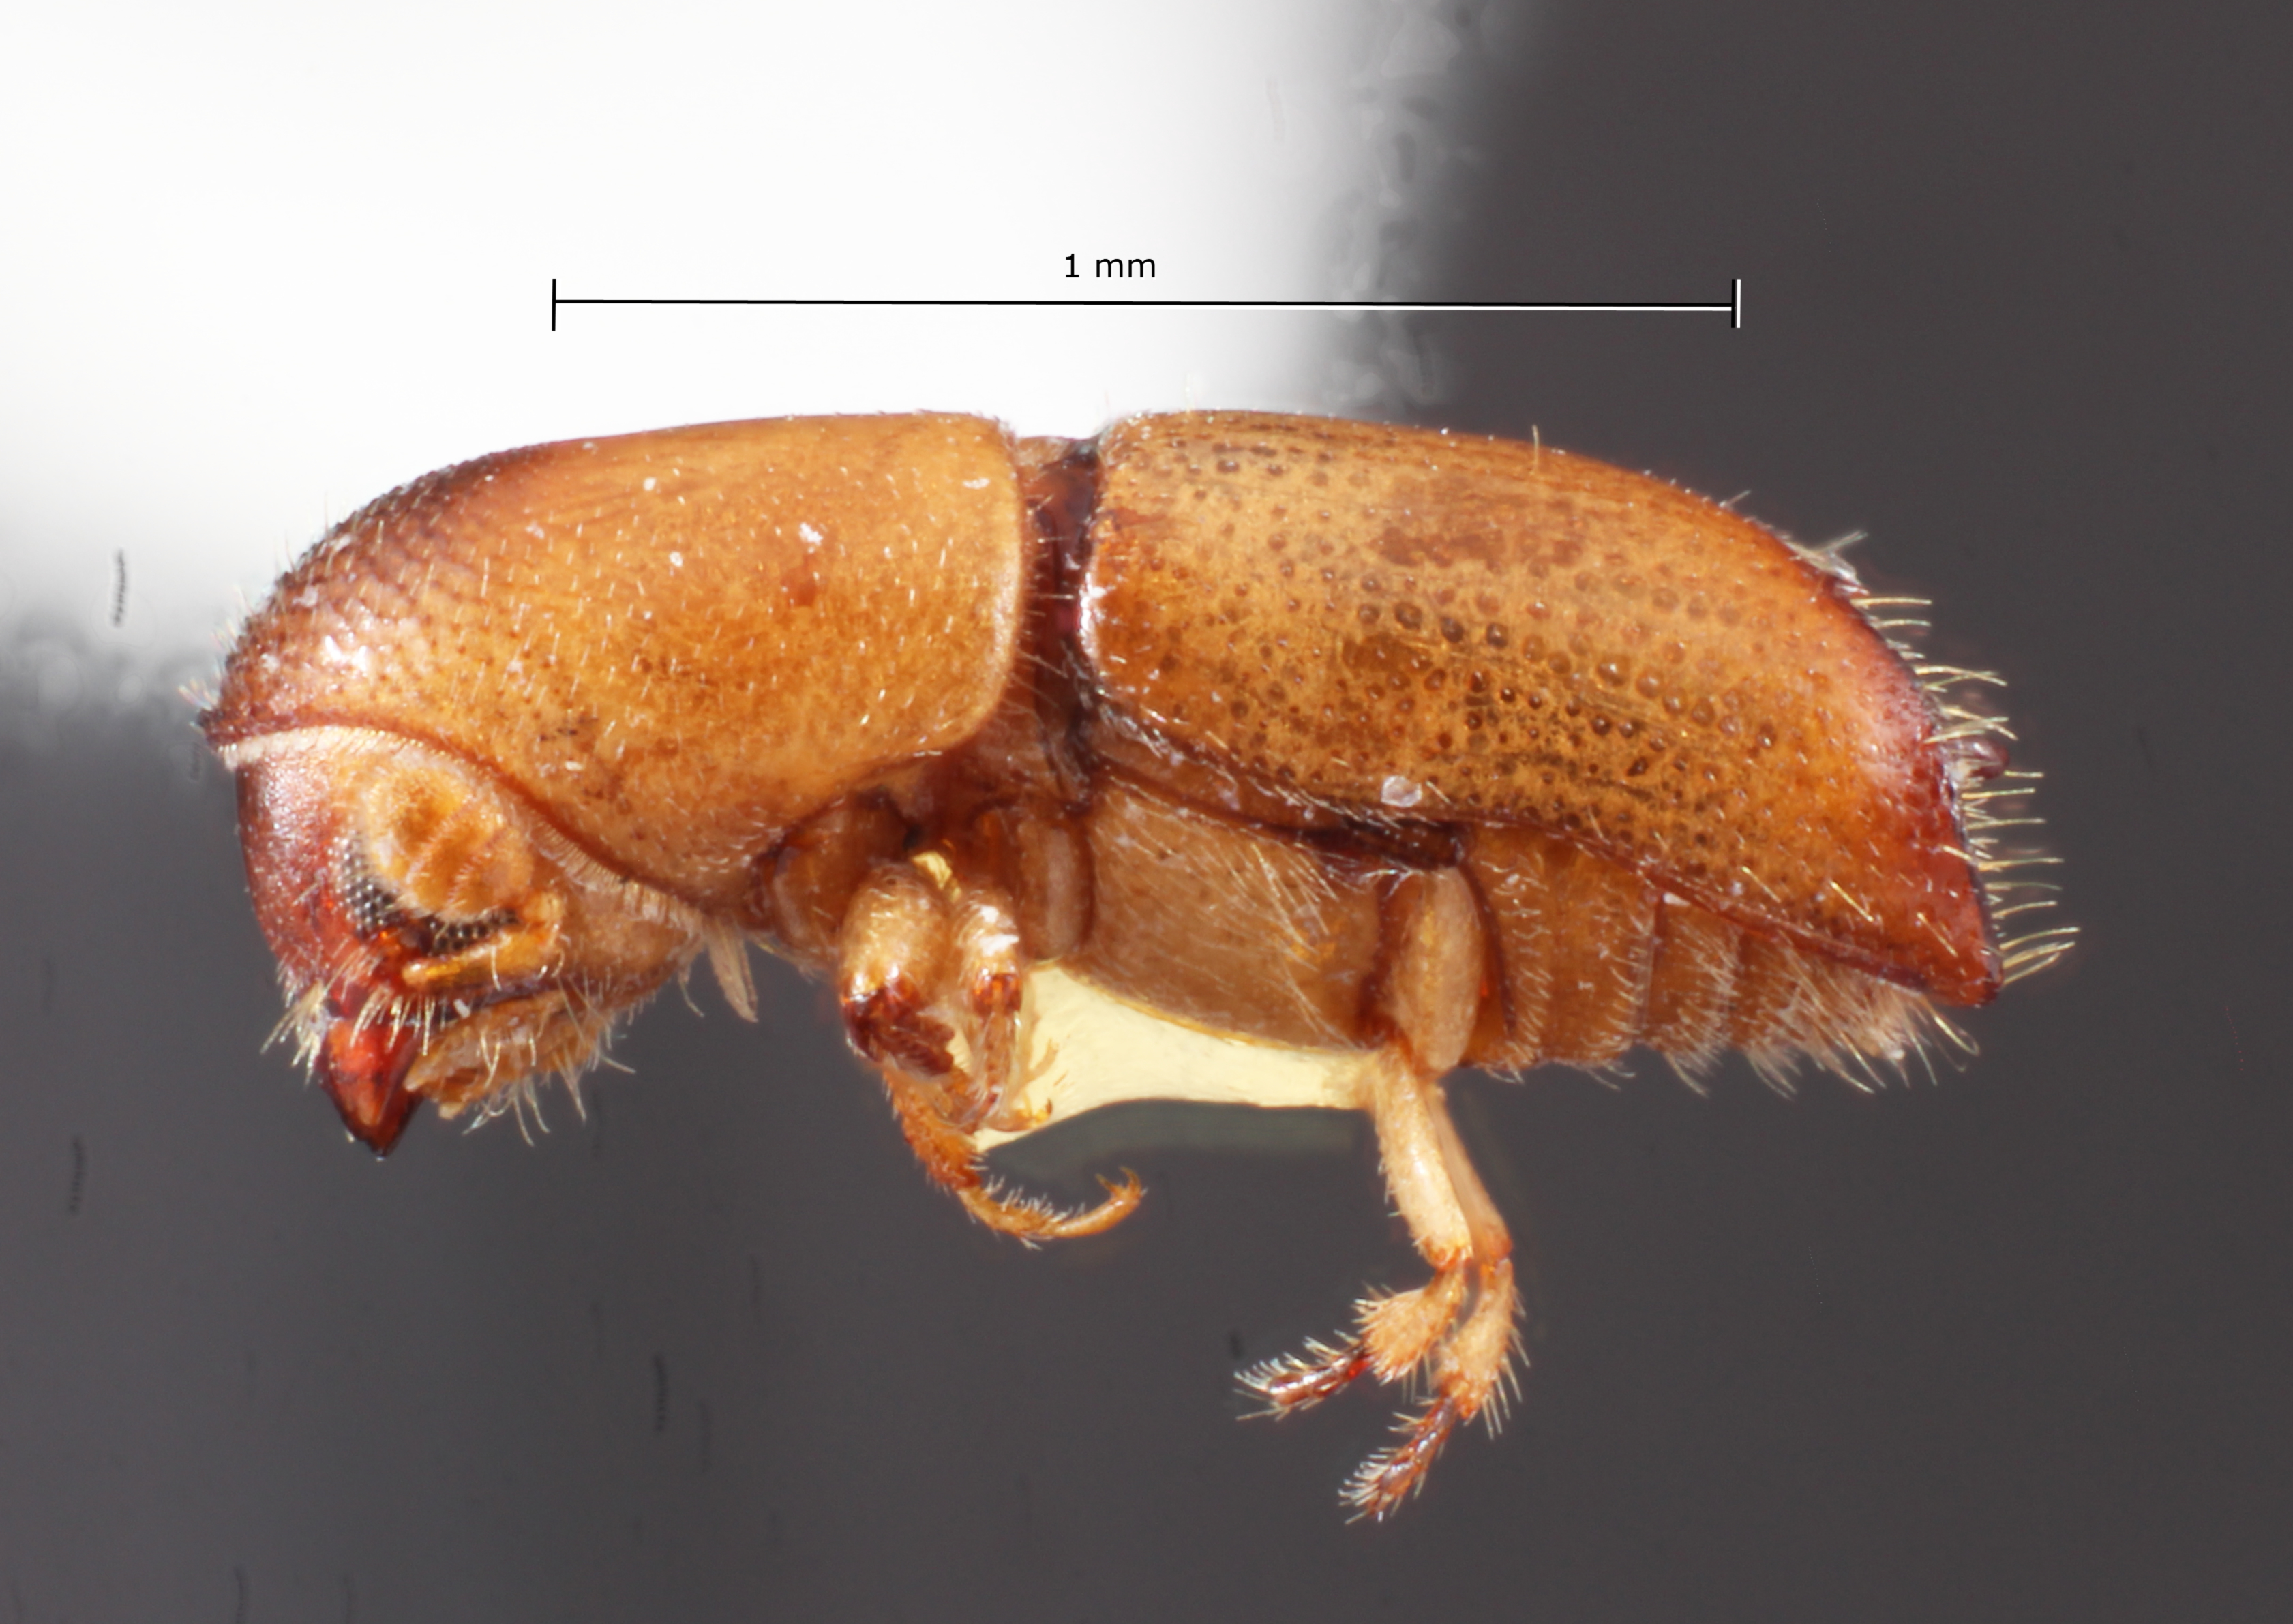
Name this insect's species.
Monarthrum insidiosum
